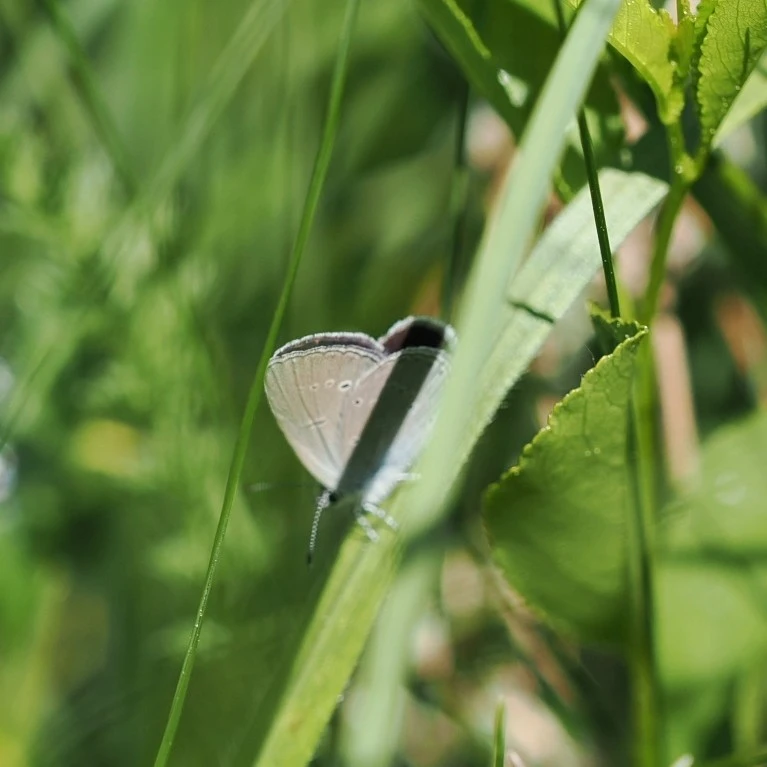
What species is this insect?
Cupido minimus
